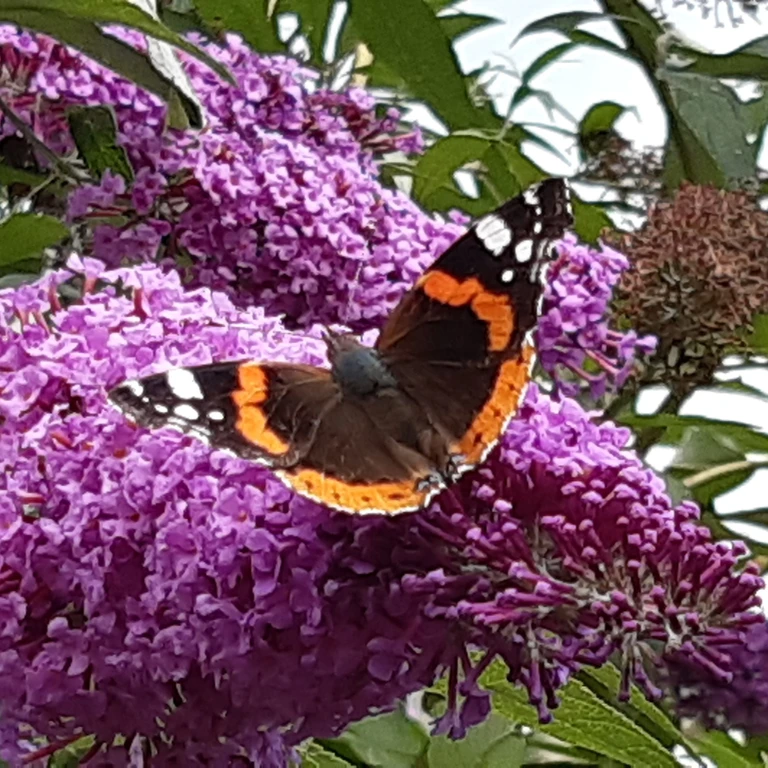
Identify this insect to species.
Vanessa atalanta
